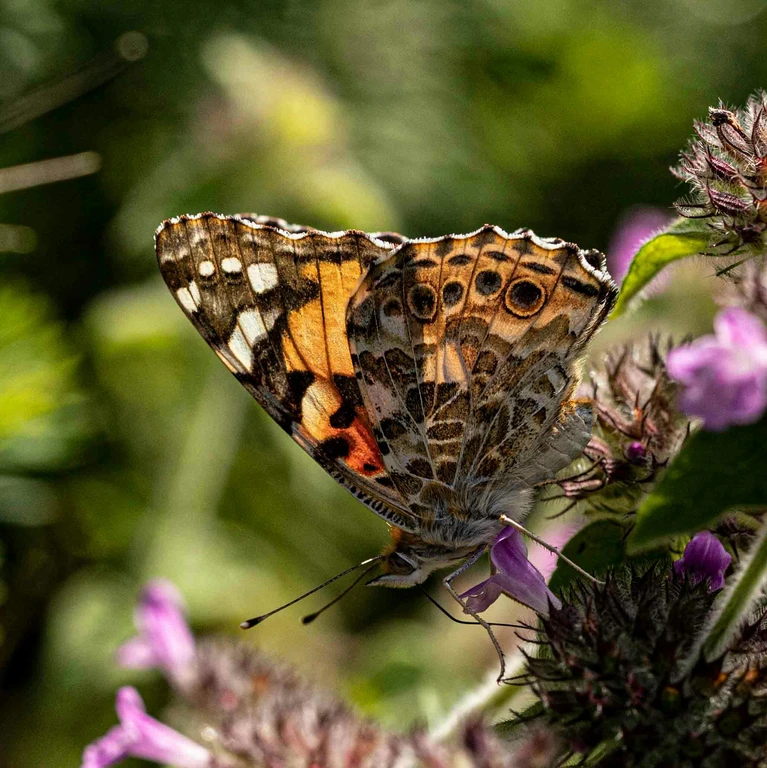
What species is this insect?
Vanessa cardui
